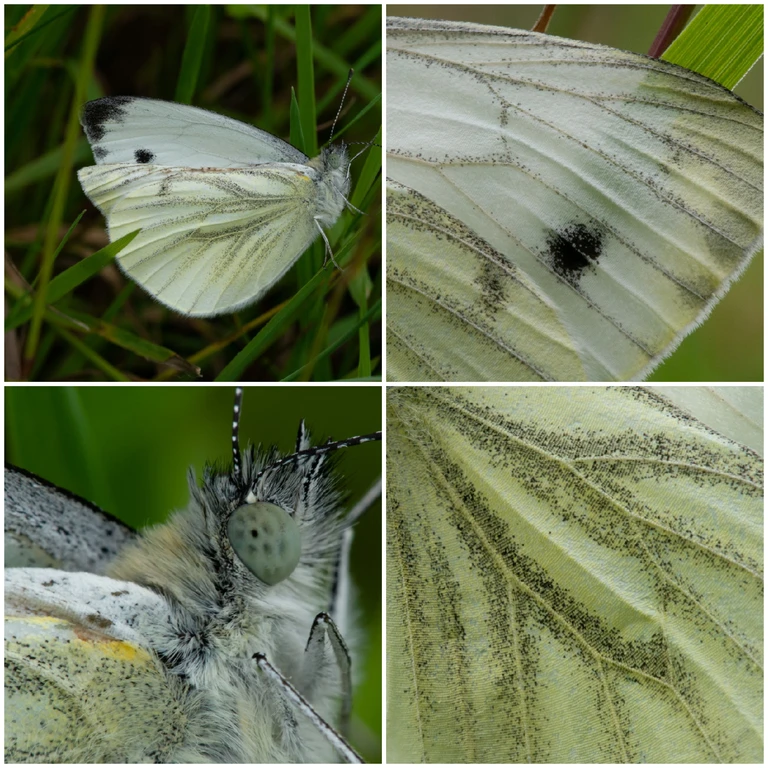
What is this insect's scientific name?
Pieris napi
